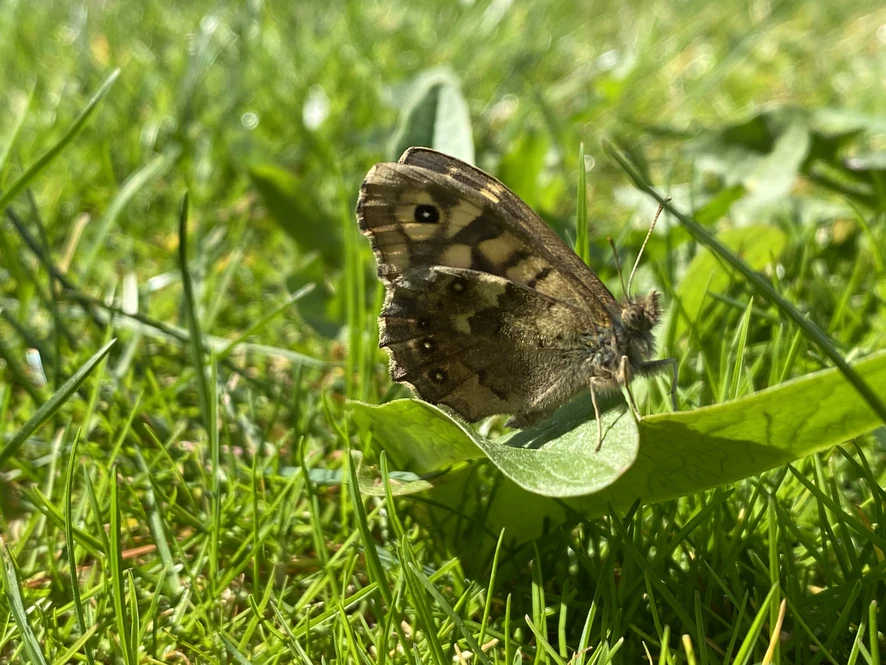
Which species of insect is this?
Pararge aegeria
